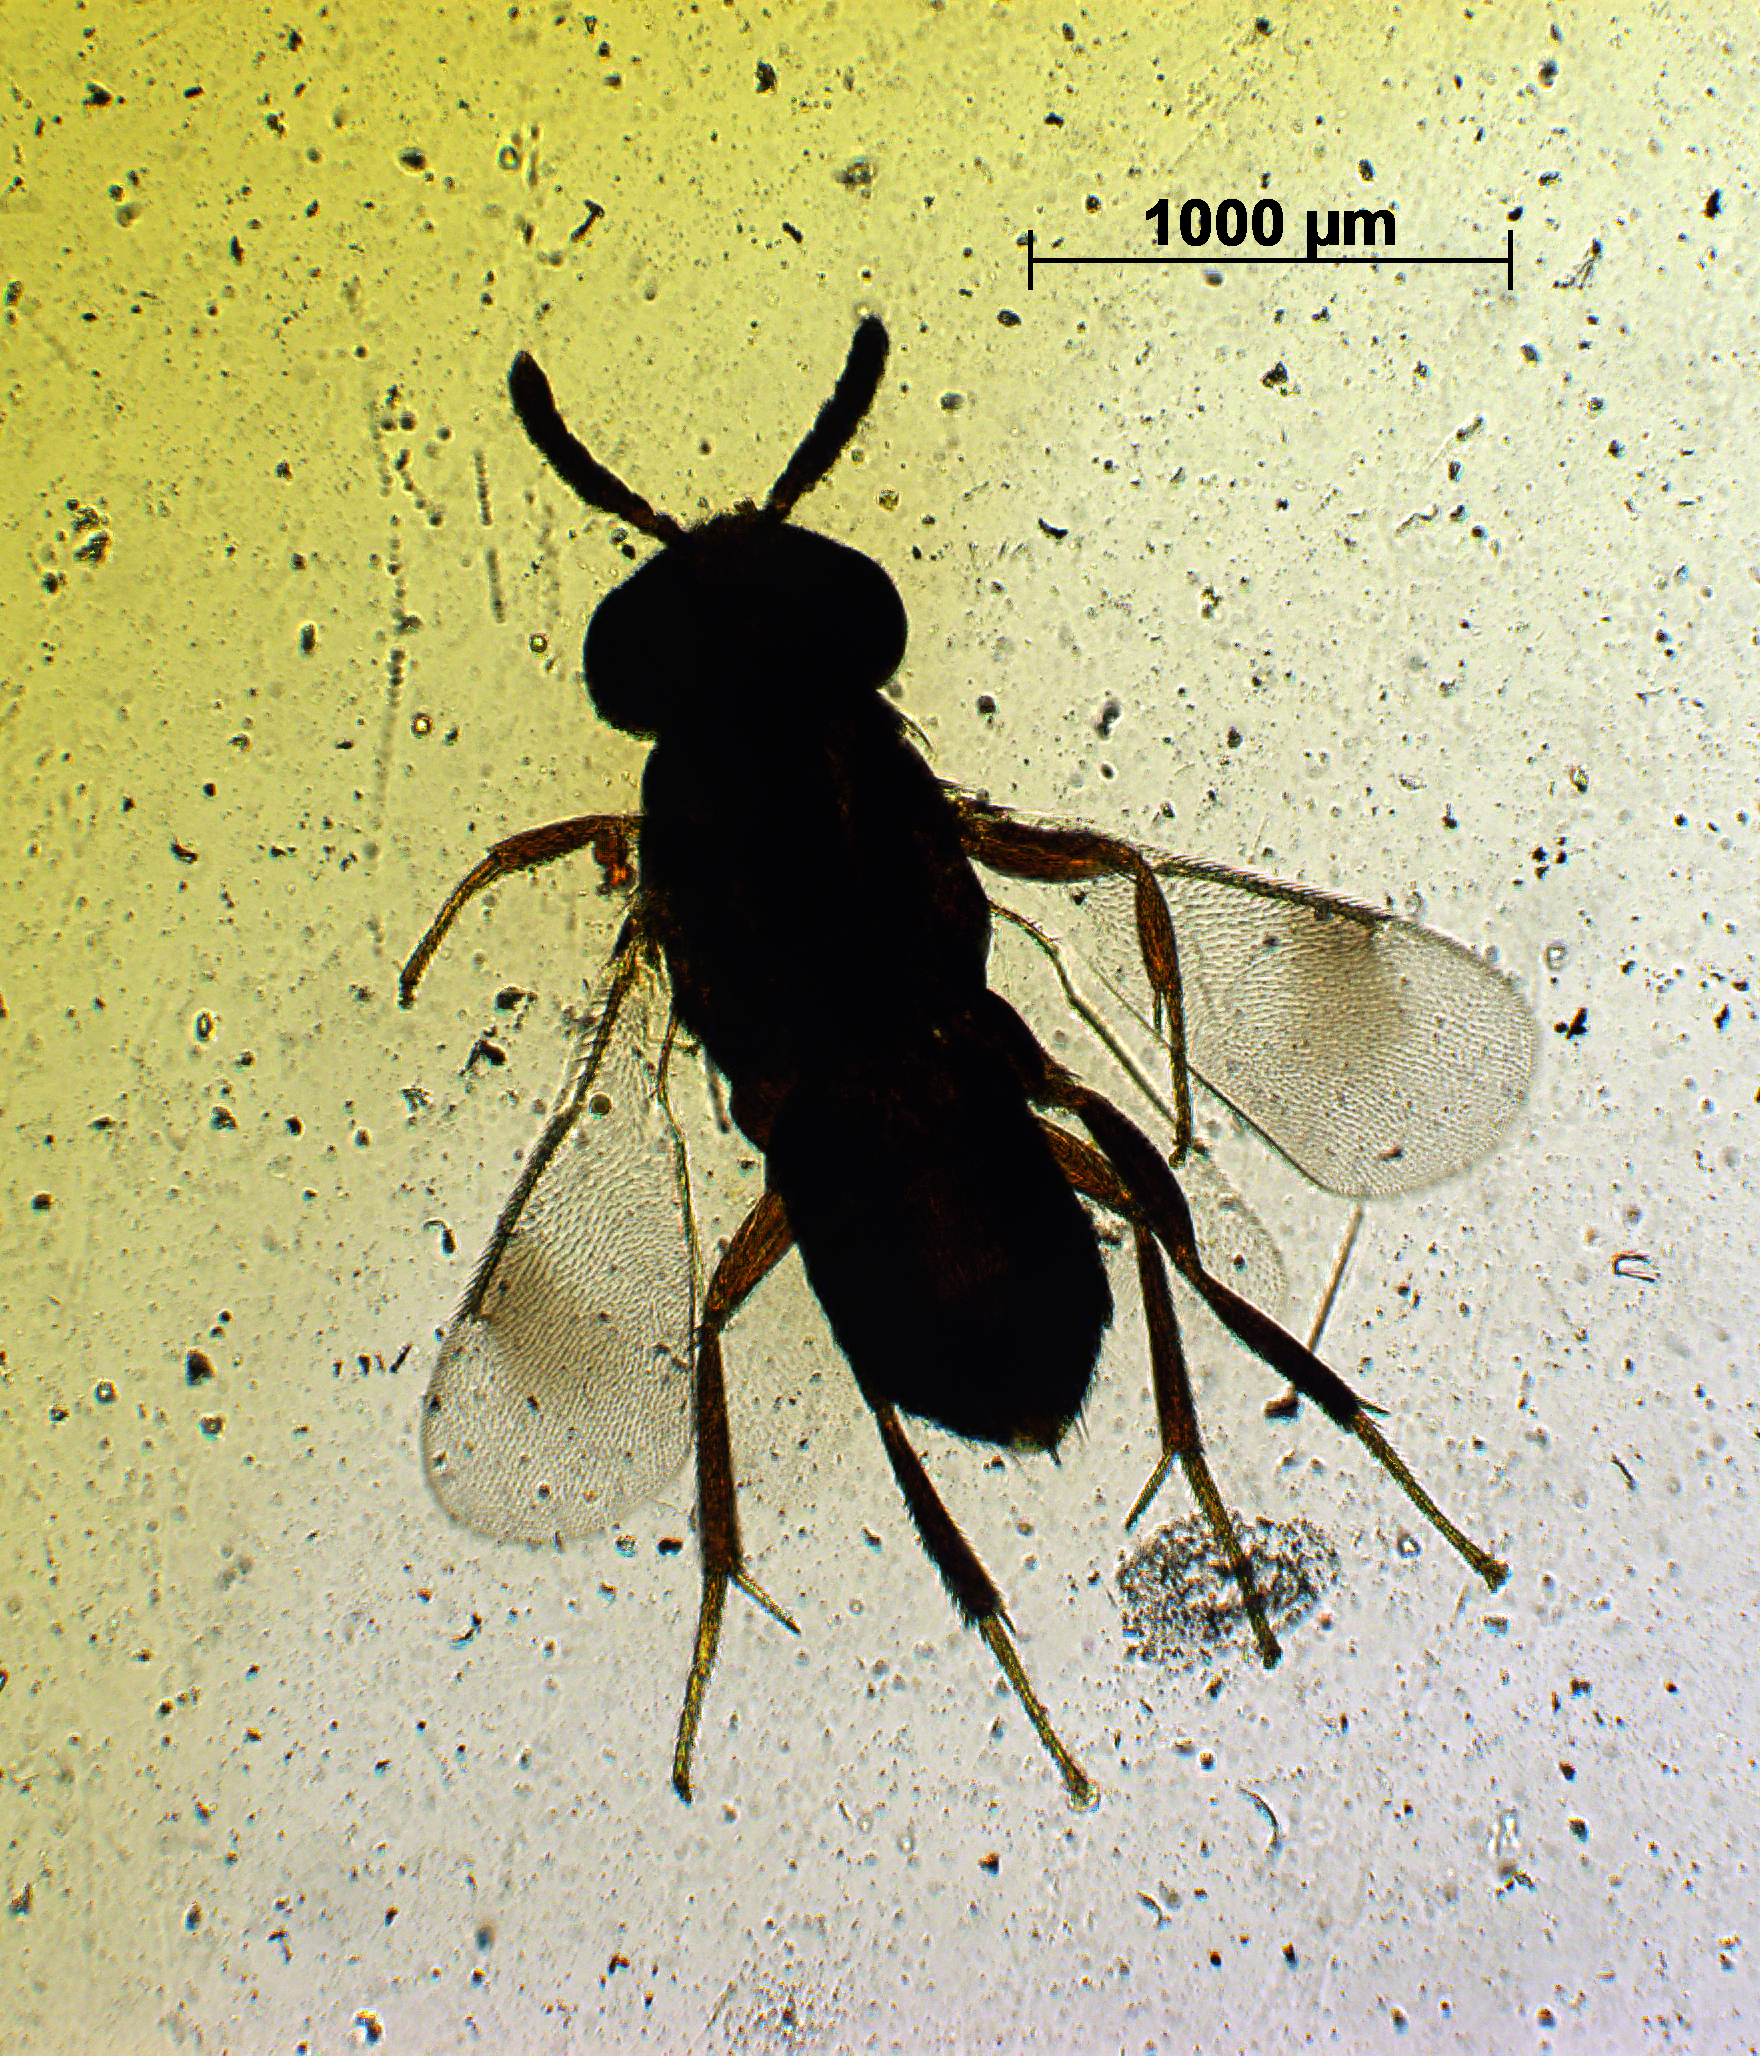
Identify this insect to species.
Coccophagus spectabilis
